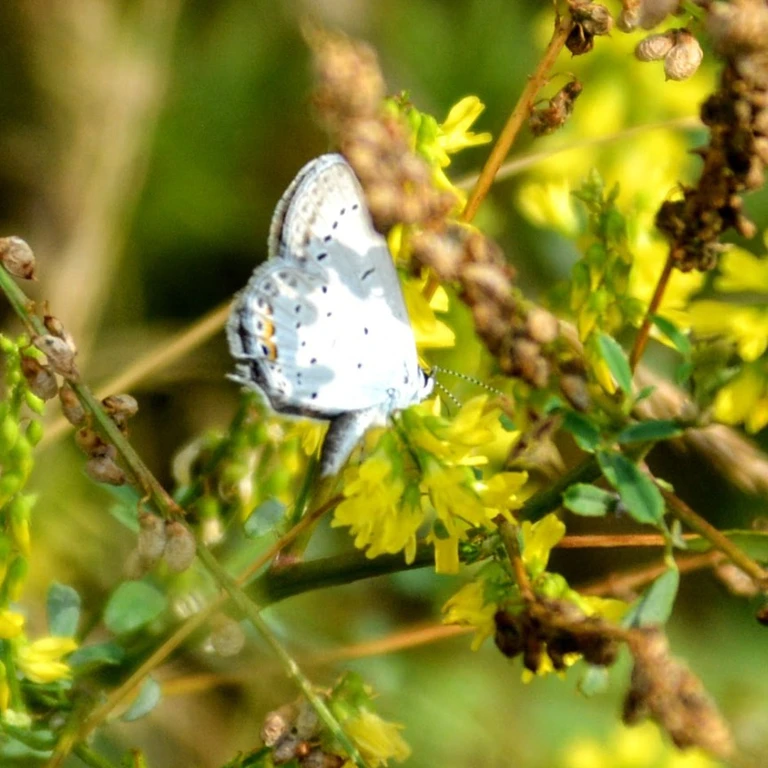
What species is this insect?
Cupido argiades (also Elkalyce argiades)
